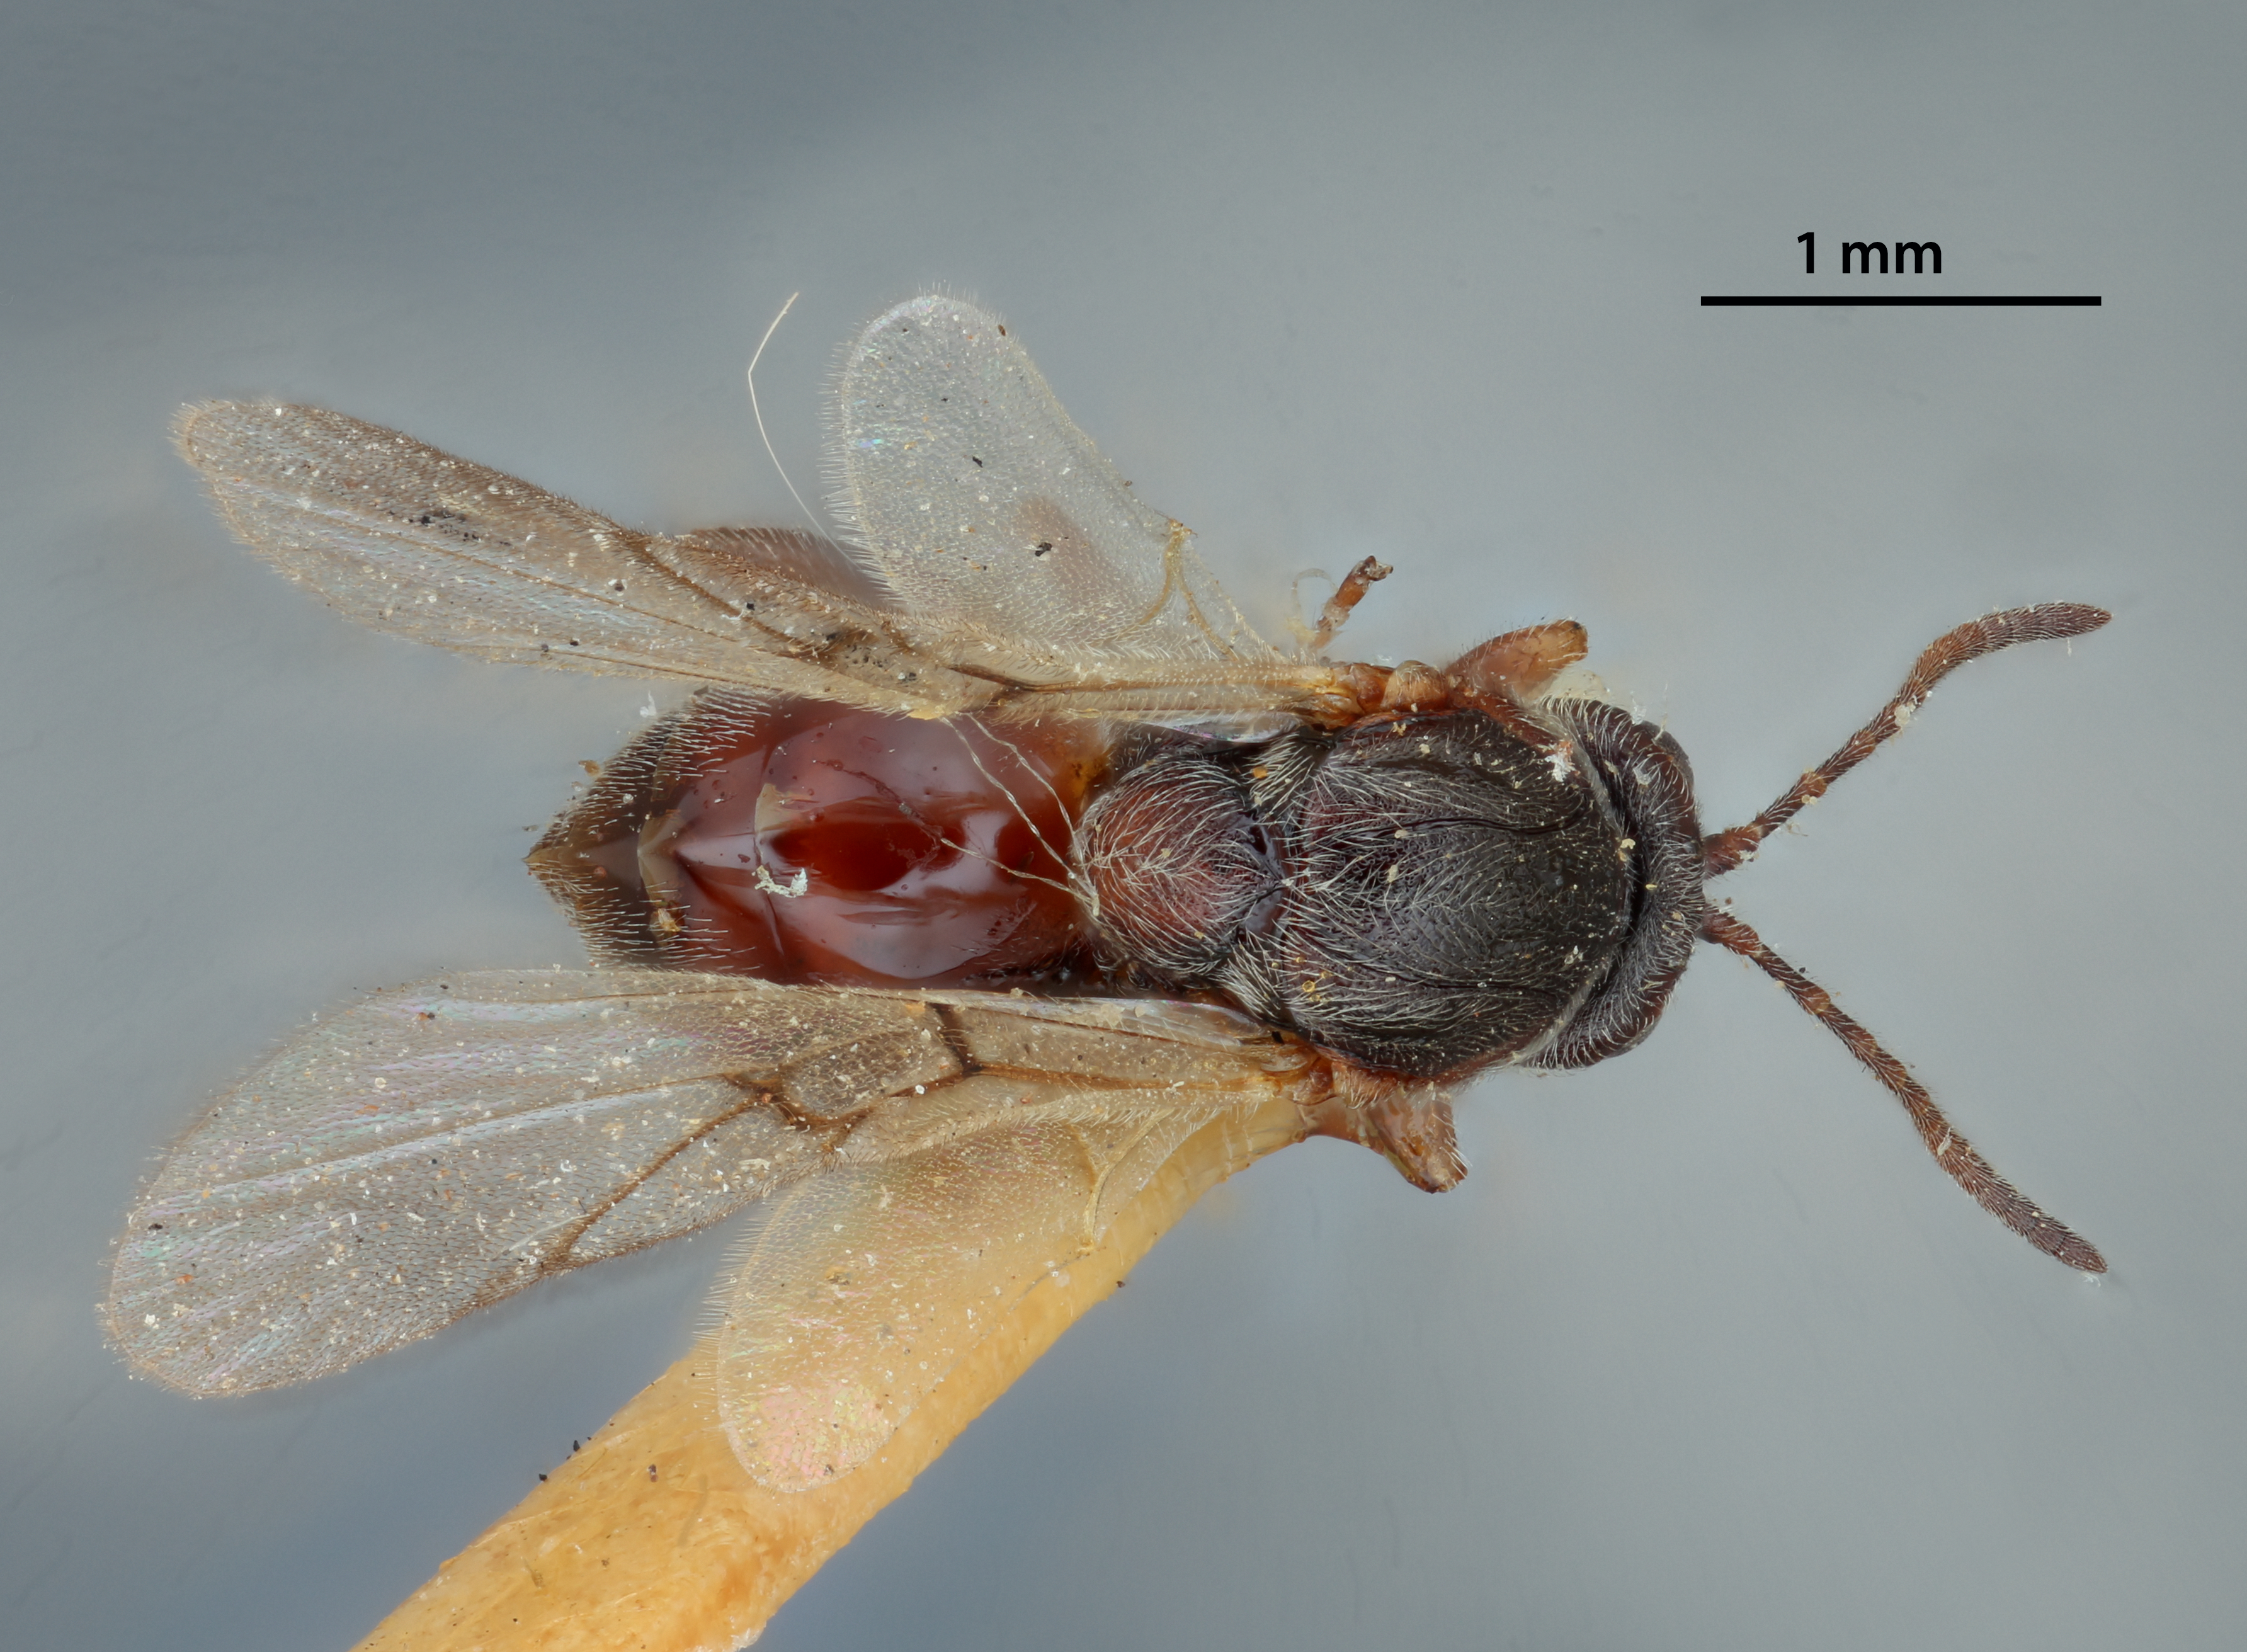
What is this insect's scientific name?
Cynips nigricens
